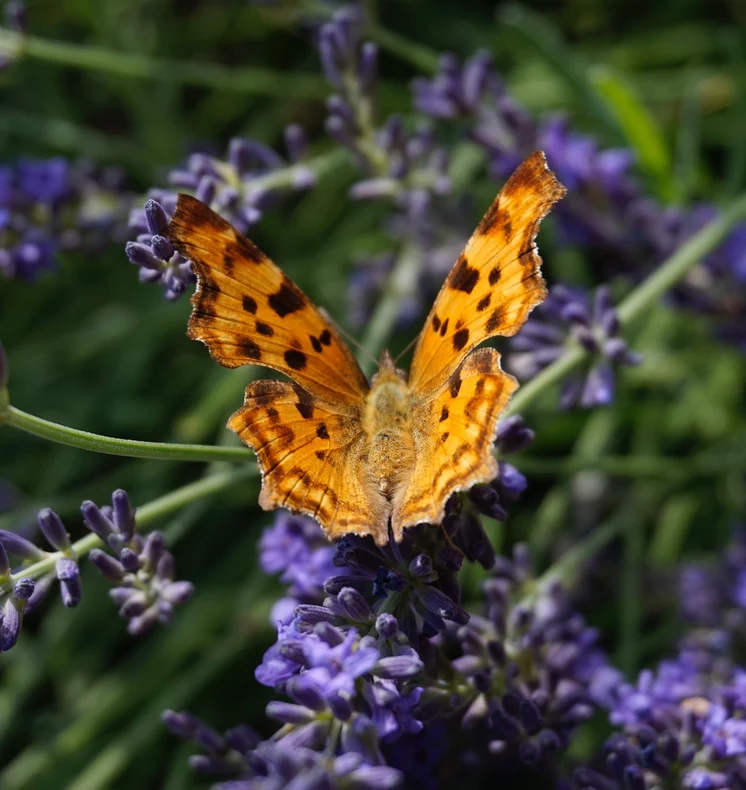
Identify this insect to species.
Polygonia c-album
